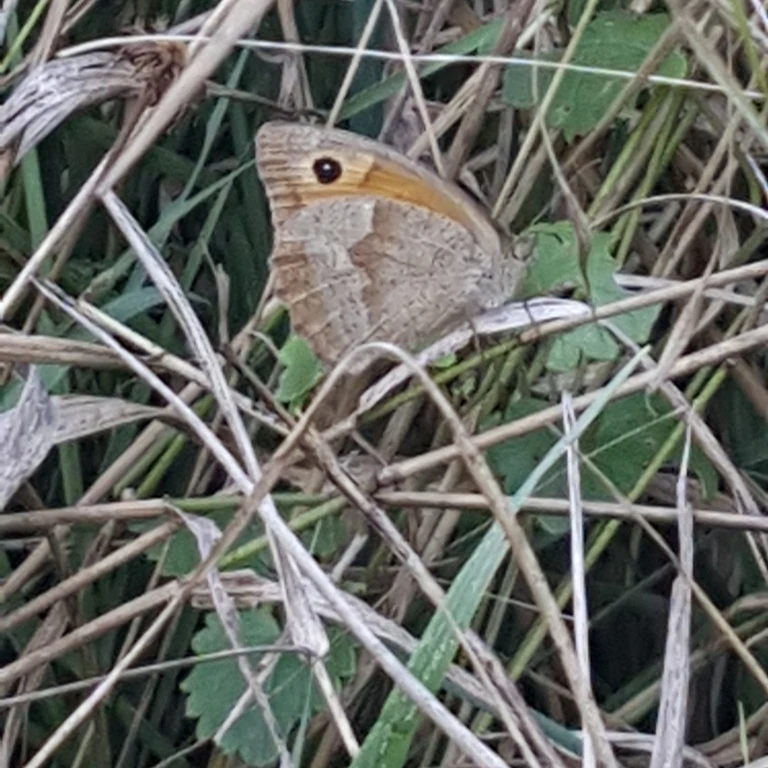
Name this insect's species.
Maniola jurtina
